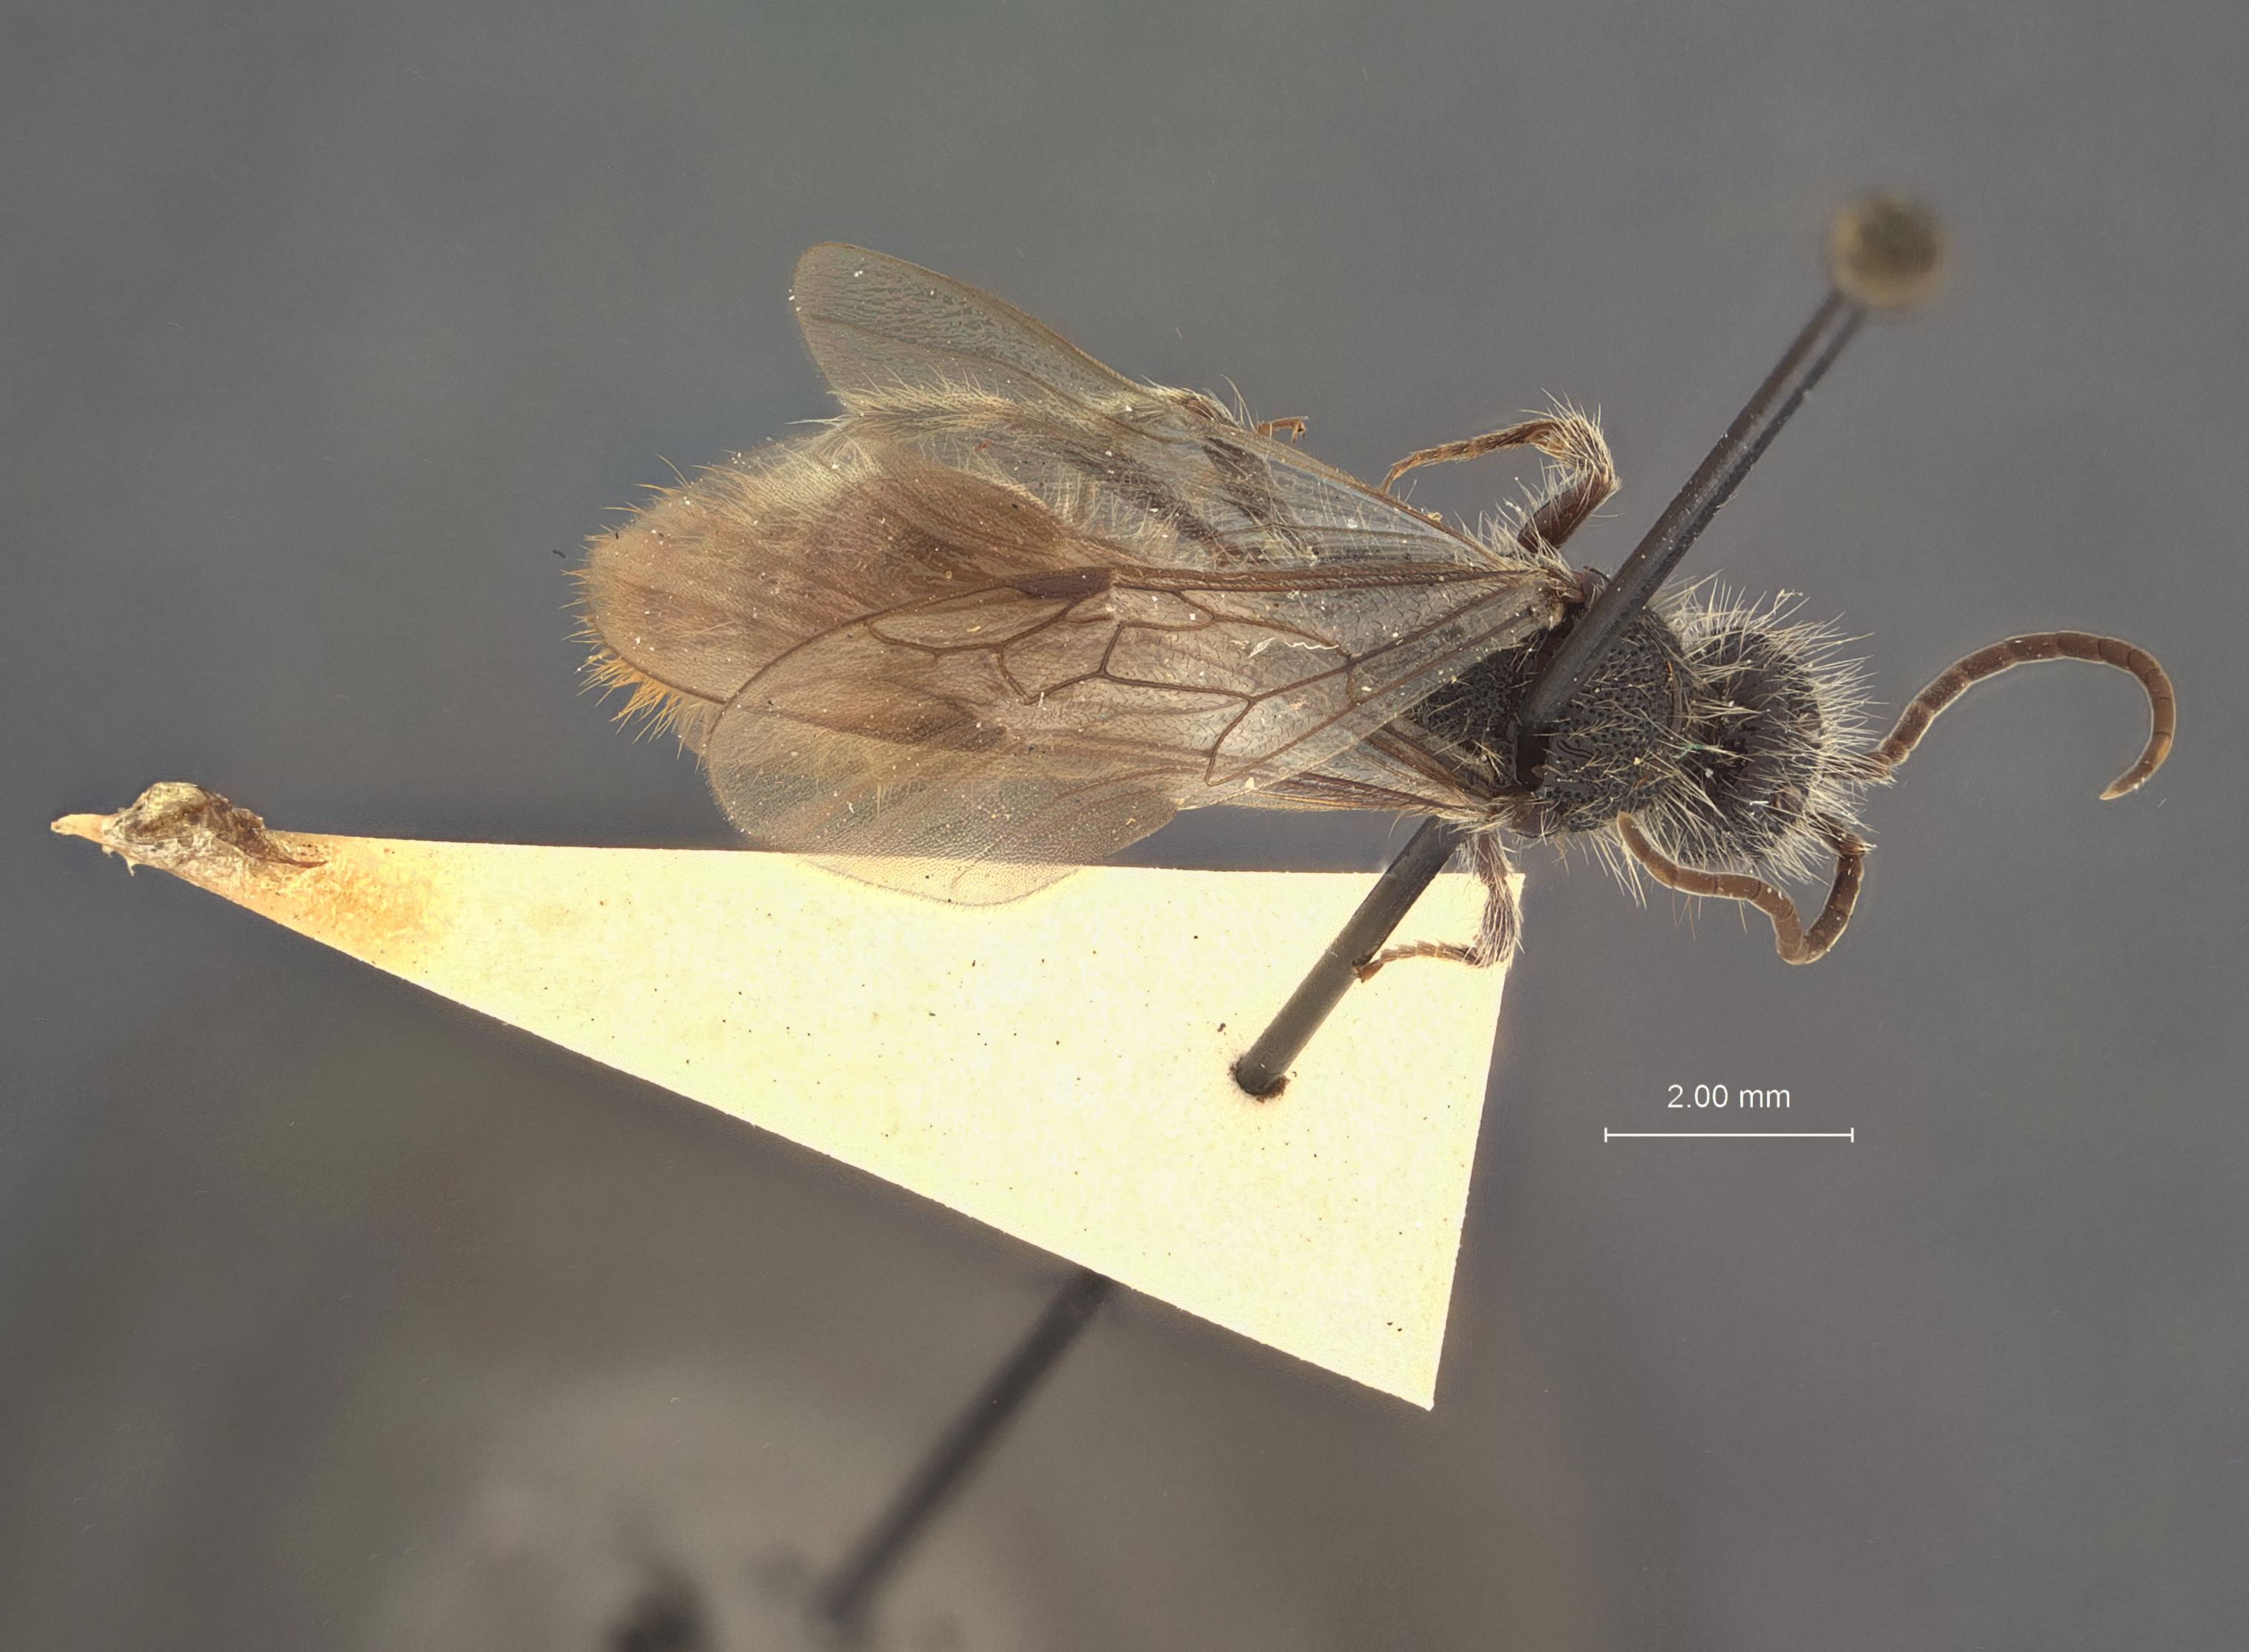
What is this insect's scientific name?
Photomorphus imperialoides
